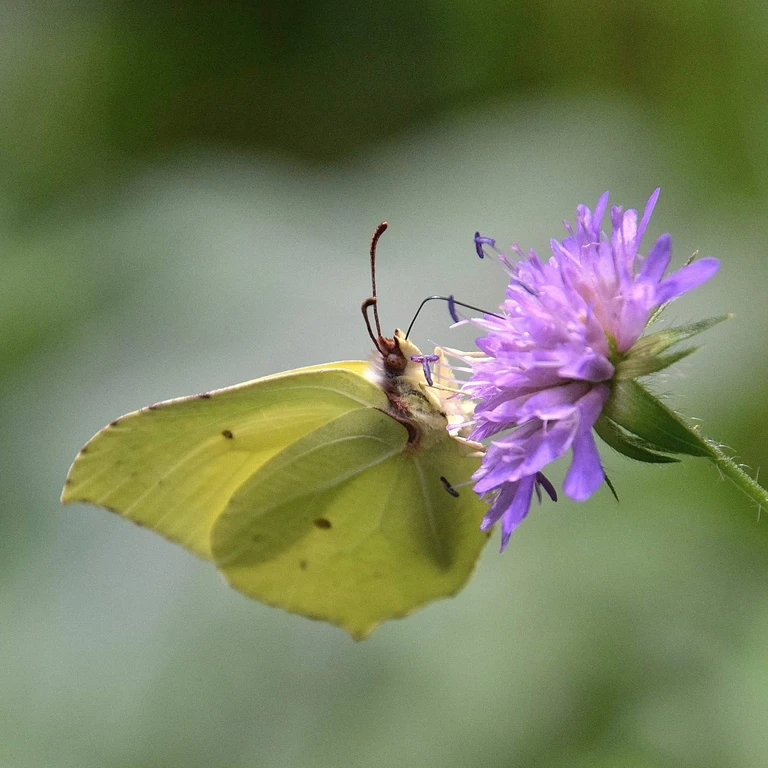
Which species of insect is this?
Gonepteryx rhamni
